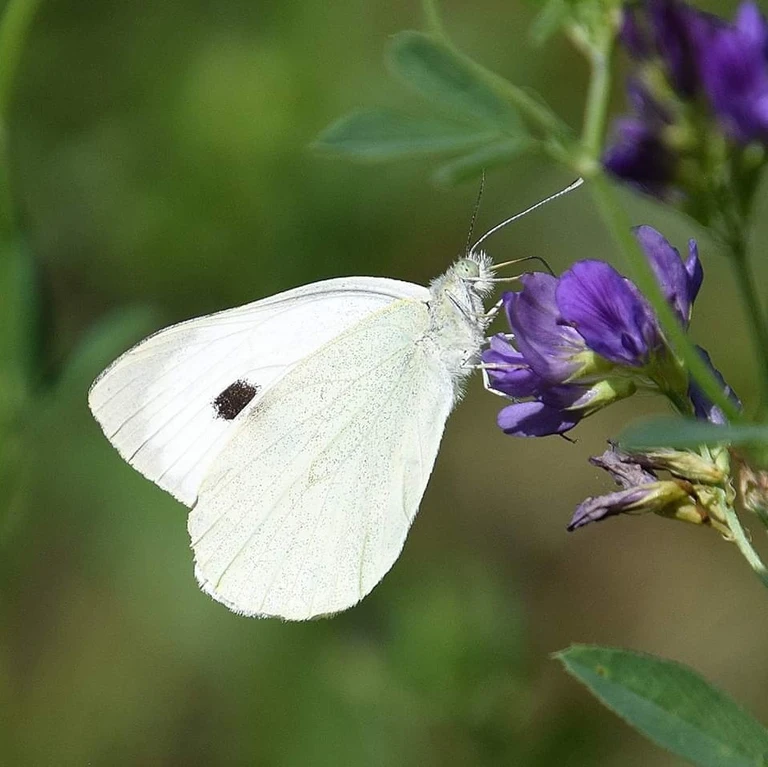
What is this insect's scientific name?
Pieris brassicae
